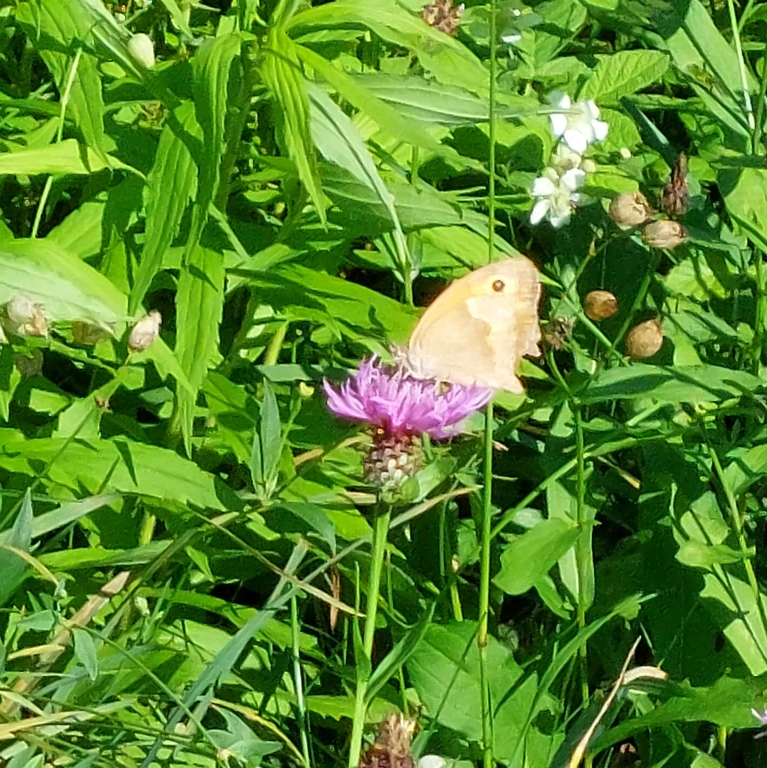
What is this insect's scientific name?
Maniola jurtina
